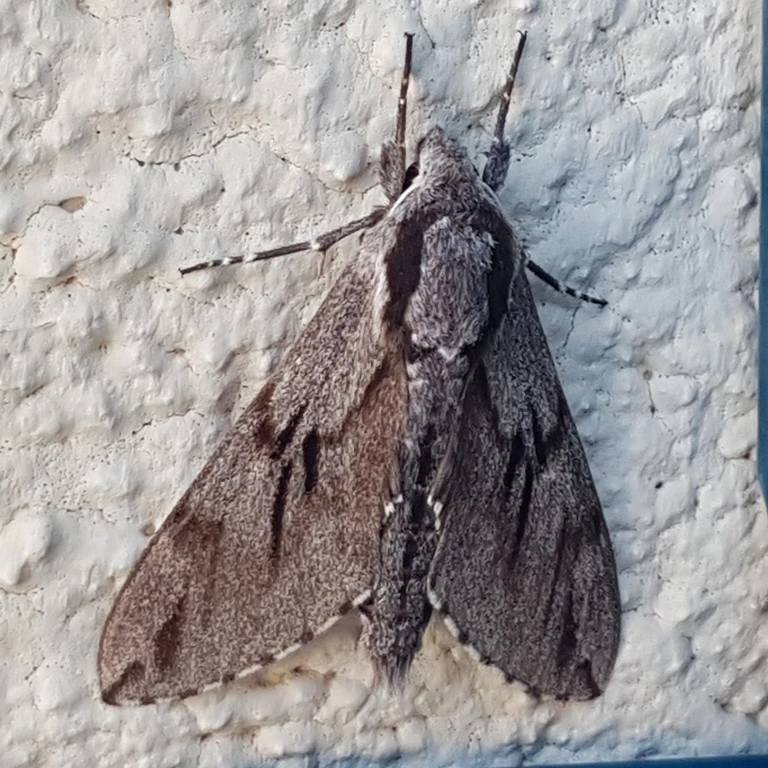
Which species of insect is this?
Sphinx pinastri
